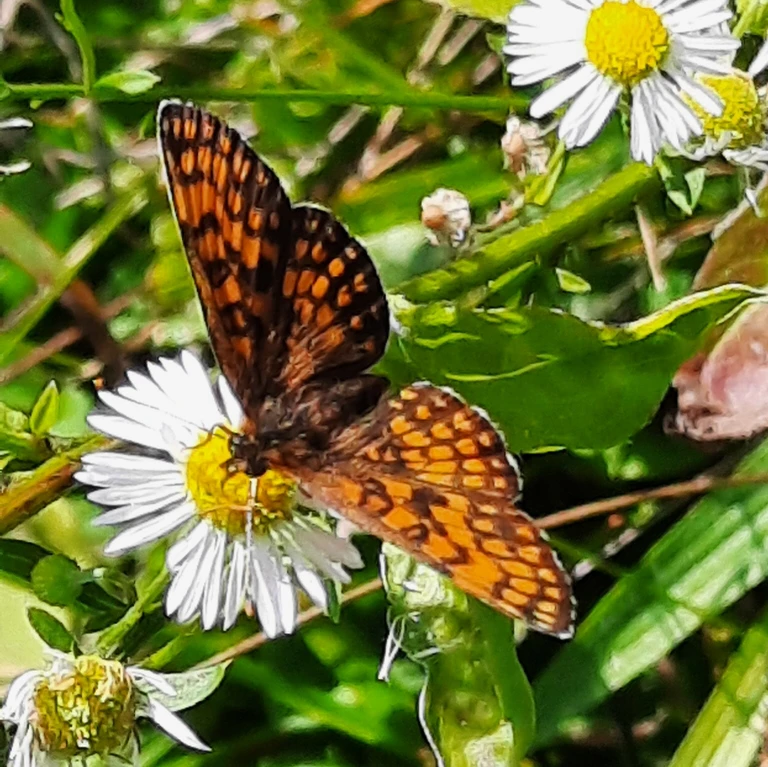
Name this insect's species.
Melitaea athalia
